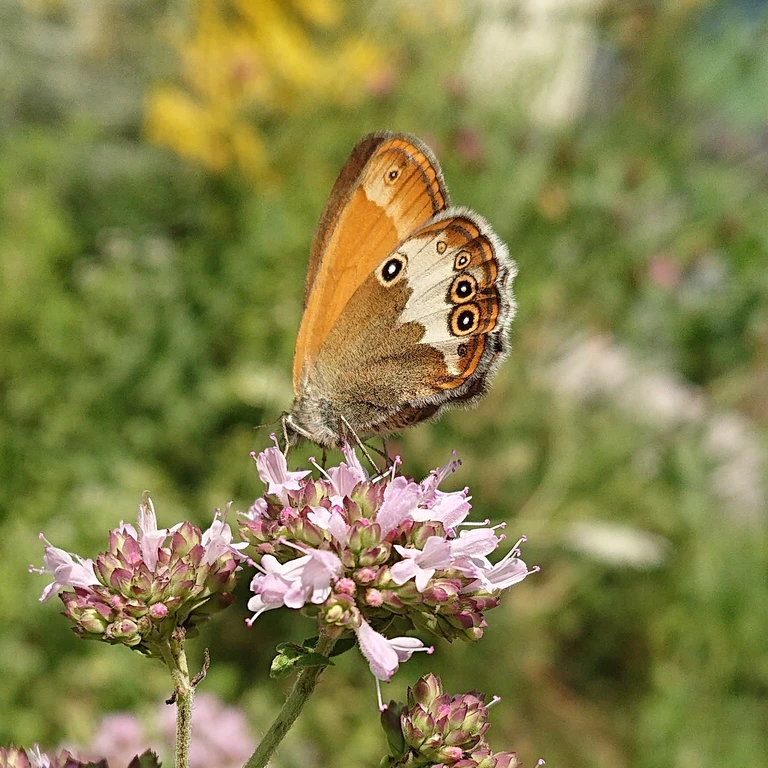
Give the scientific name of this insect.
Coenonympha arcania
